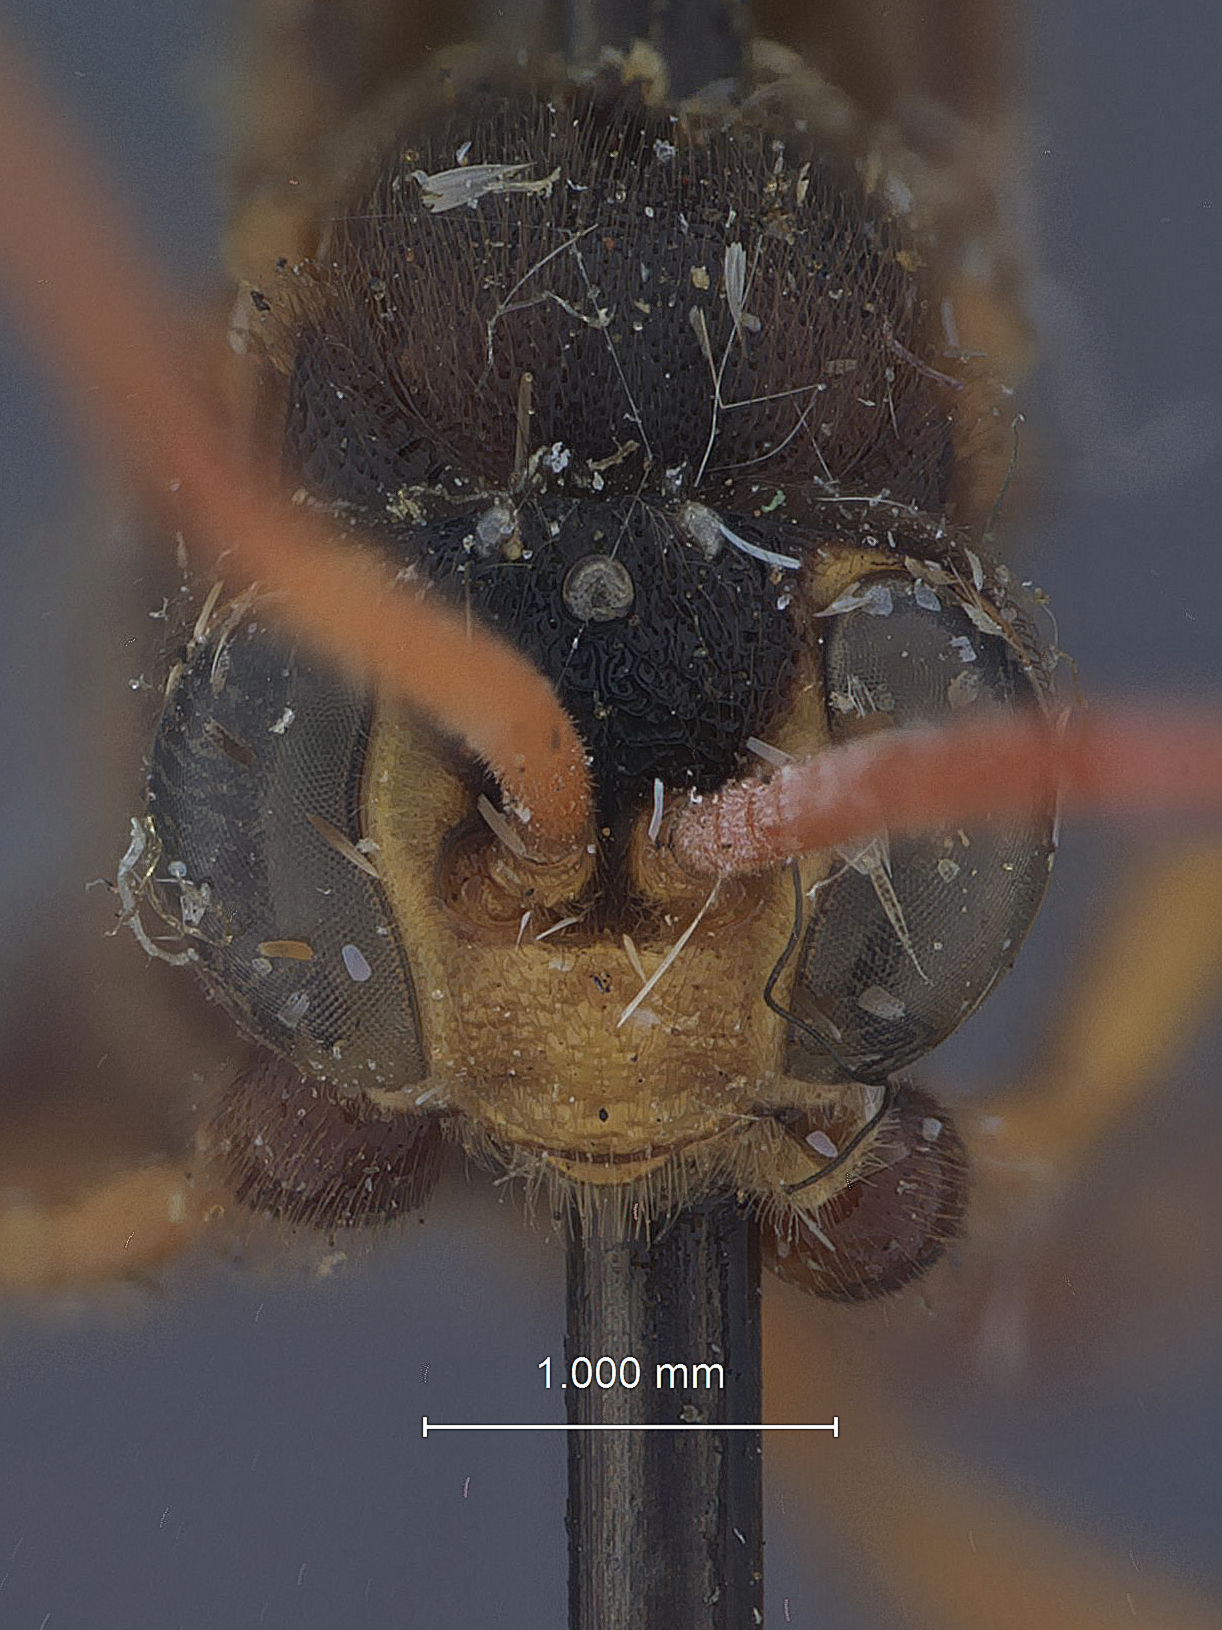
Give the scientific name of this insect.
Therion sassacus
